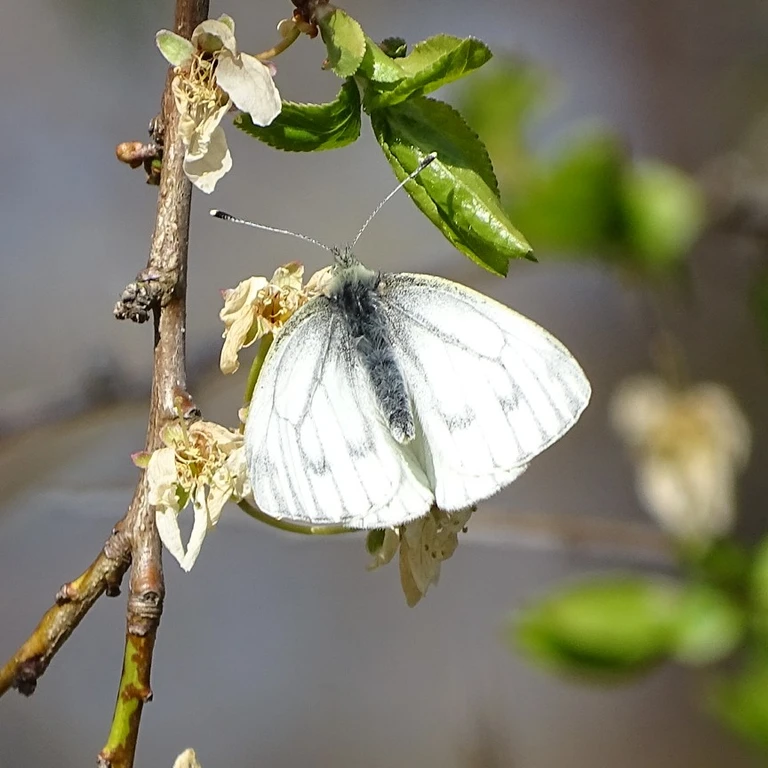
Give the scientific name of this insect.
Pieris napi
